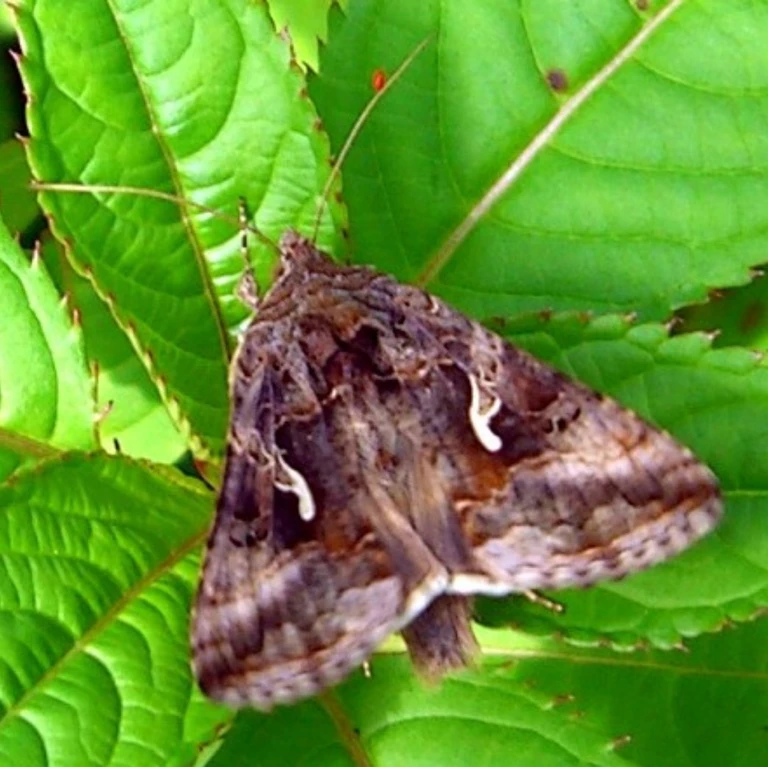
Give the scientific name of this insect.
Autographa gamma
